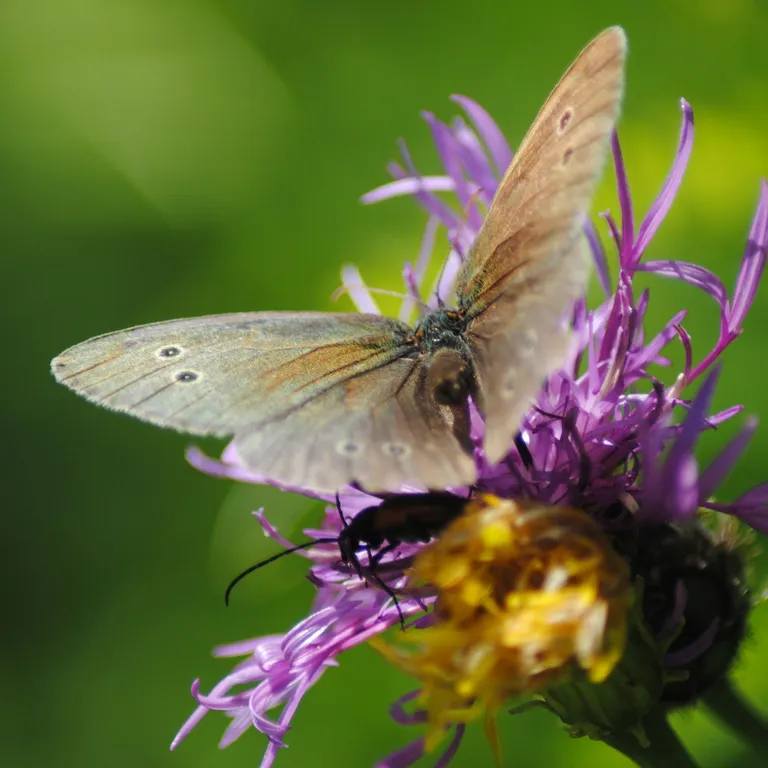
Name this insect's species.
Aphantopus hyperantus
